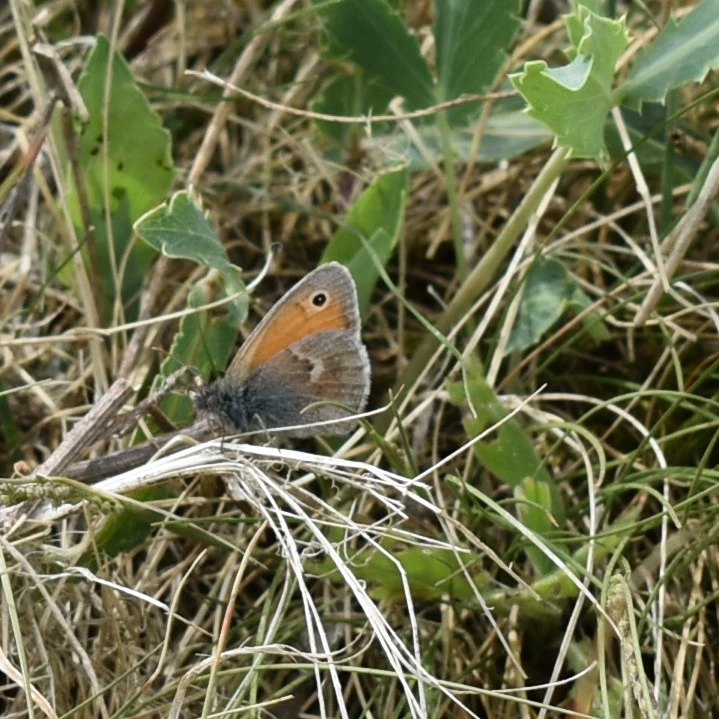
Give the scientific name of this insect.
Coenonympha pamphilus
